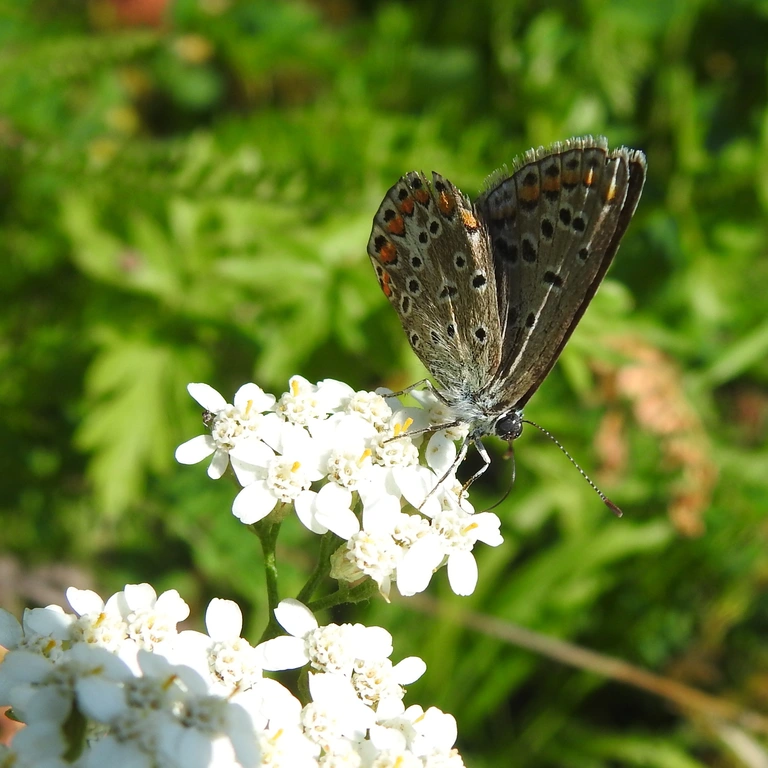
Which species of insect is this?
Polyommatus icarus
